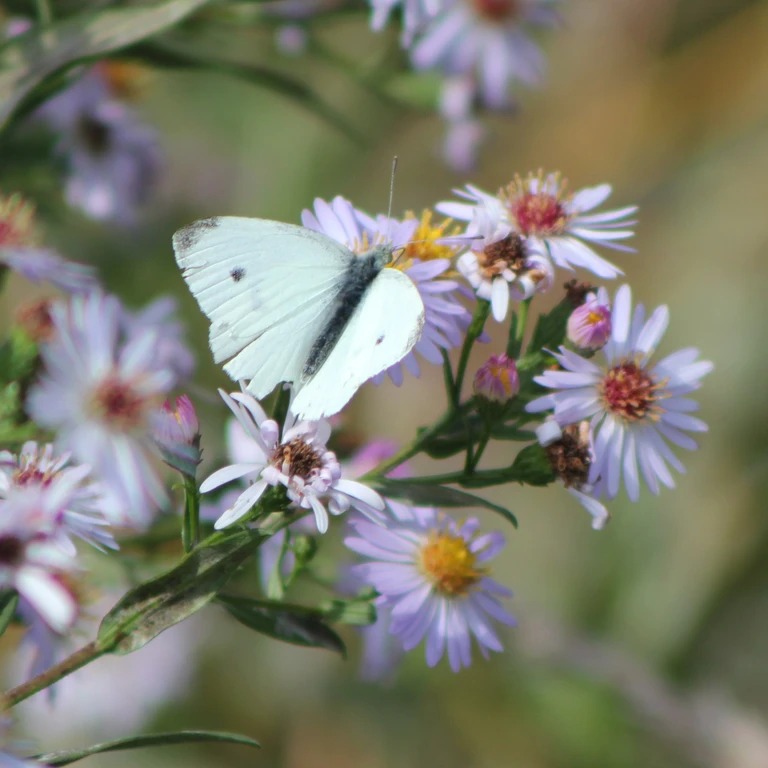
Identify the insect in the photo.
Pieris rapae
